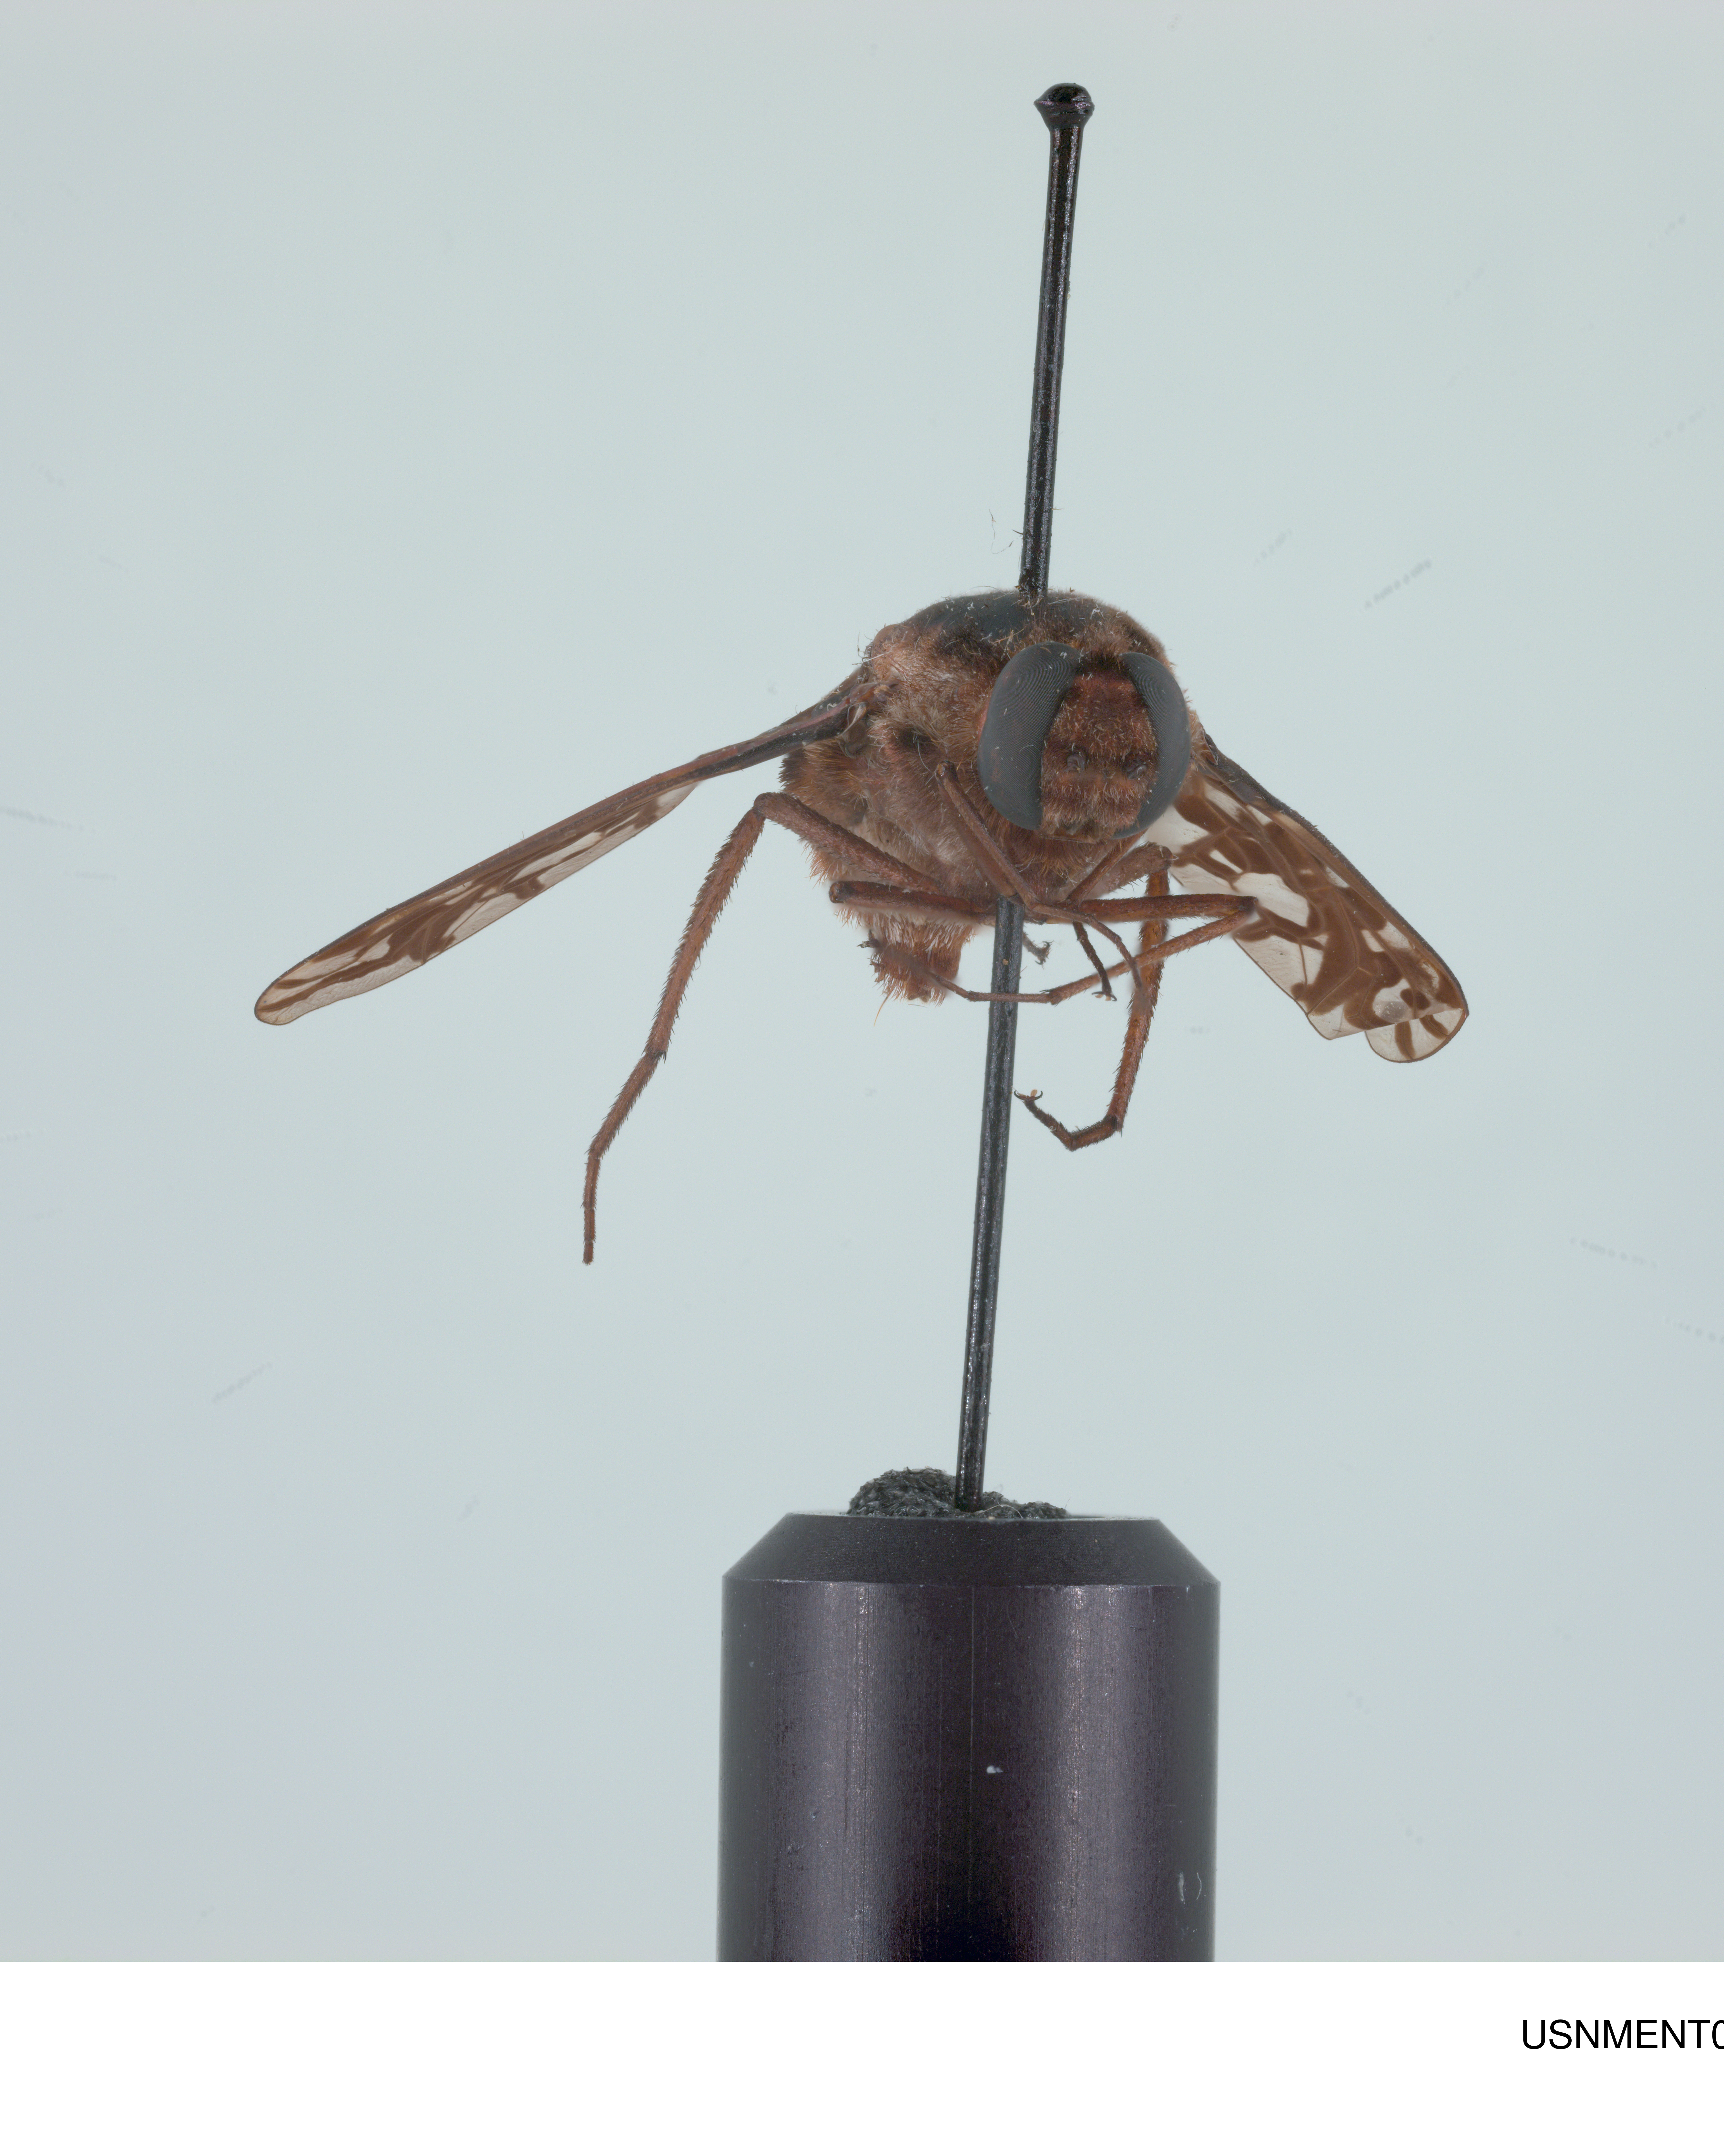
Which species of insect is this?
Xenox tigrinus
